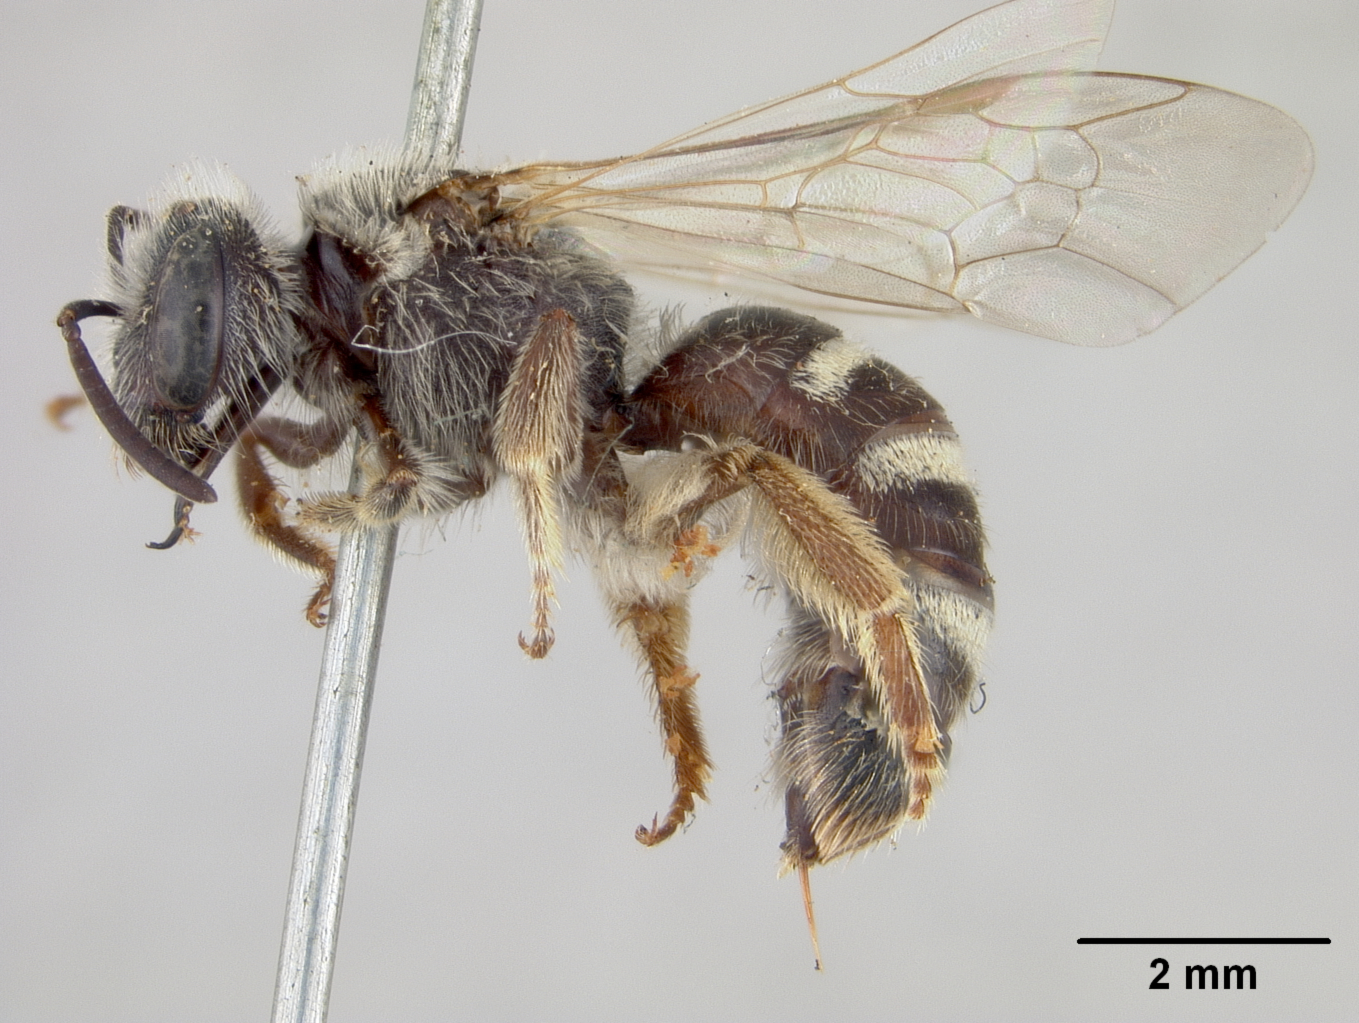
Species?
Halictus cyaneiceps
